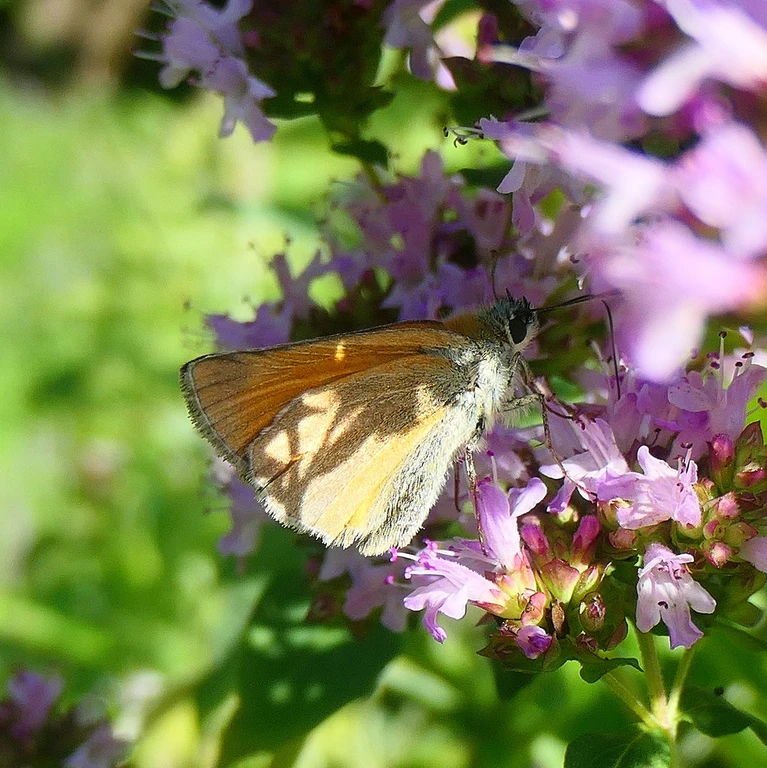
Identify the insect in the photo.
Thymelicus sylvestris
